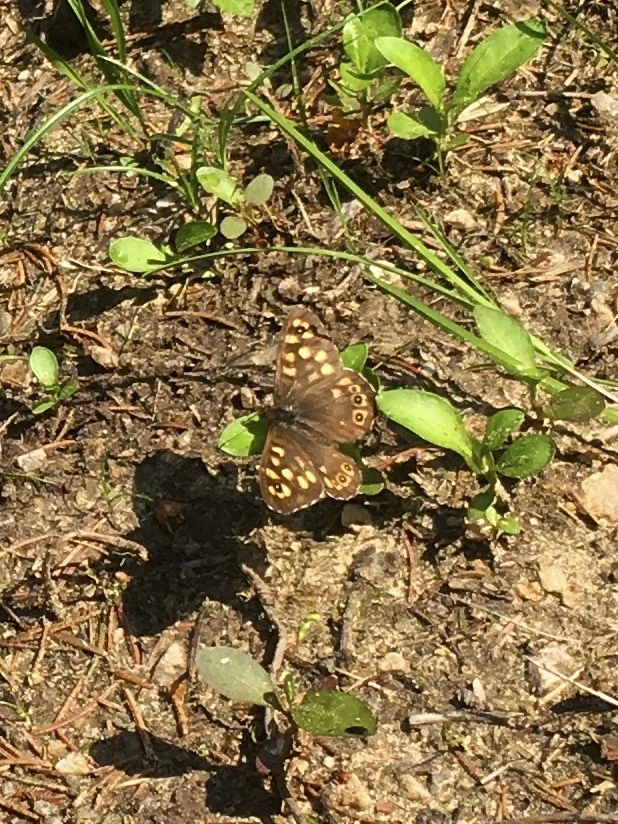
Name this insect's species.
Pararge aegeria
